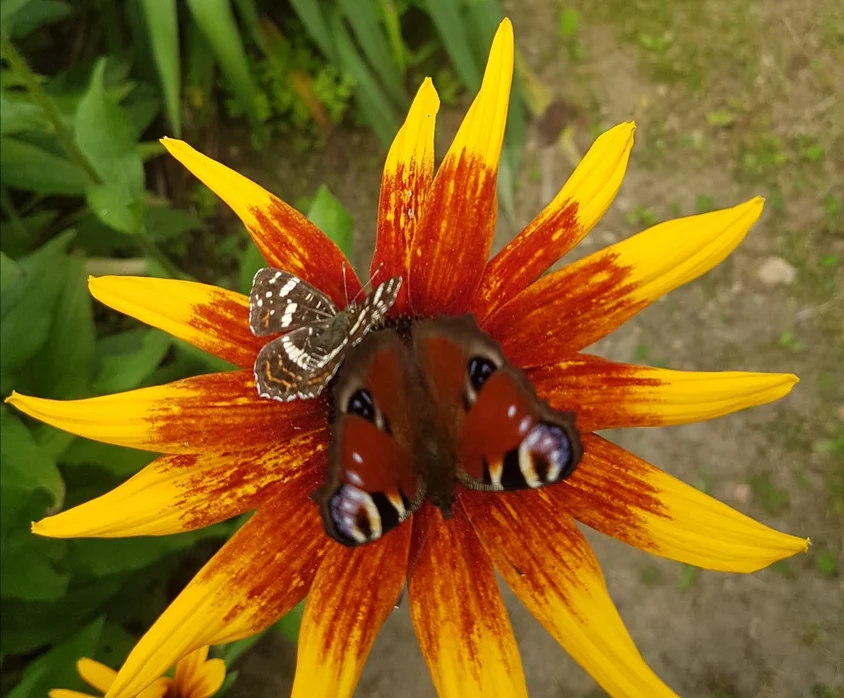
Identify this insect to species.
Aglais io
